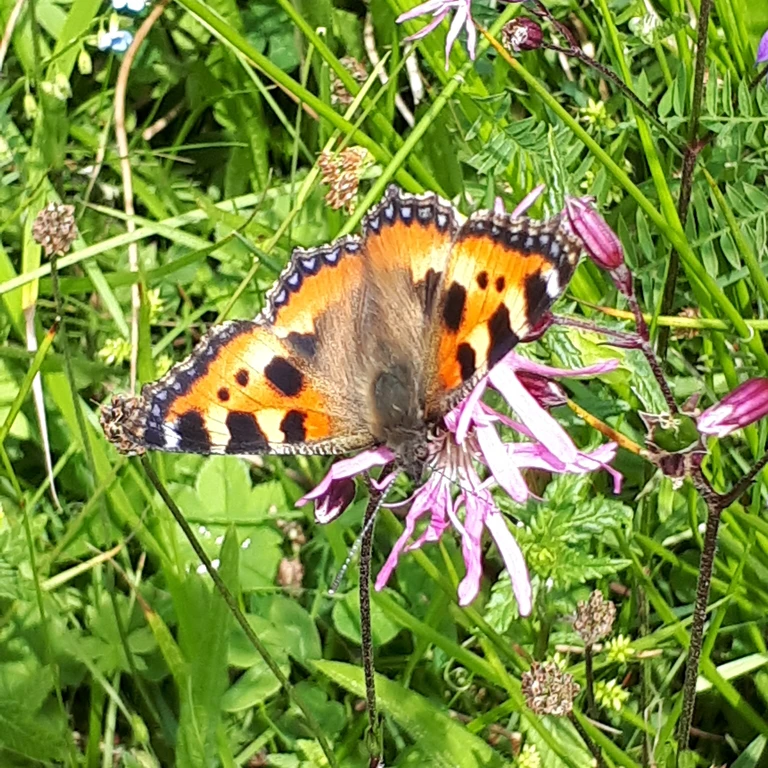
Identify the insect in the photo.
Aglais urticae
